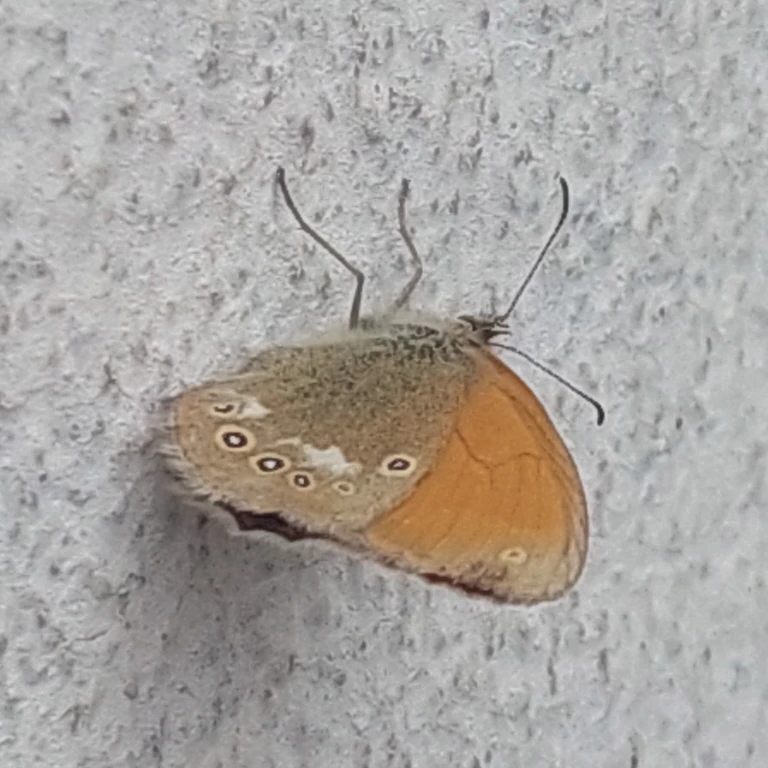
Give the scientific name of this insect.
Coenonympha glycerion (also Coenonympha iphis)
